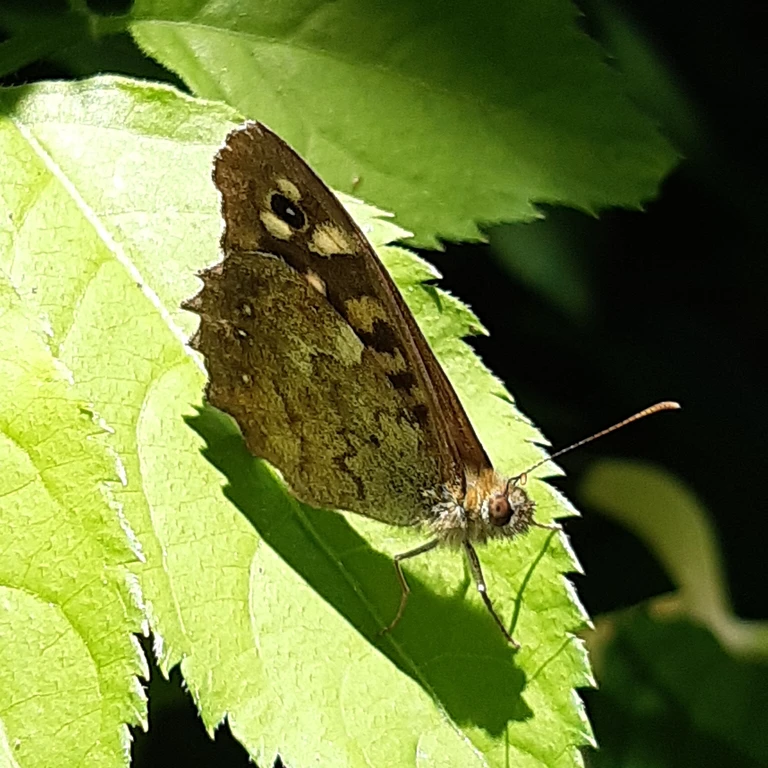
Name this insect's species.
Pararge aegeria
